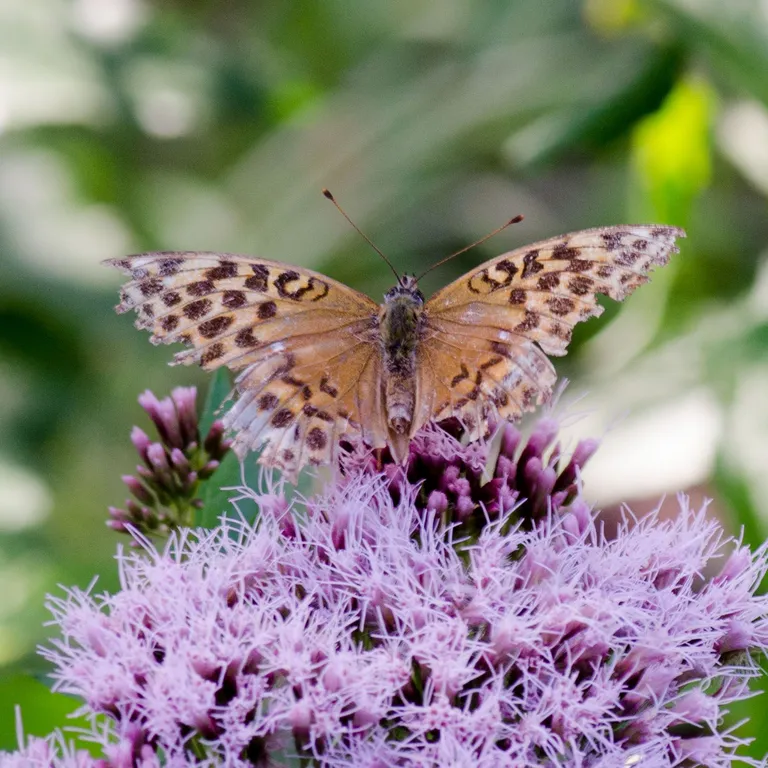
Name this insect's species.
Argynnis paphia
